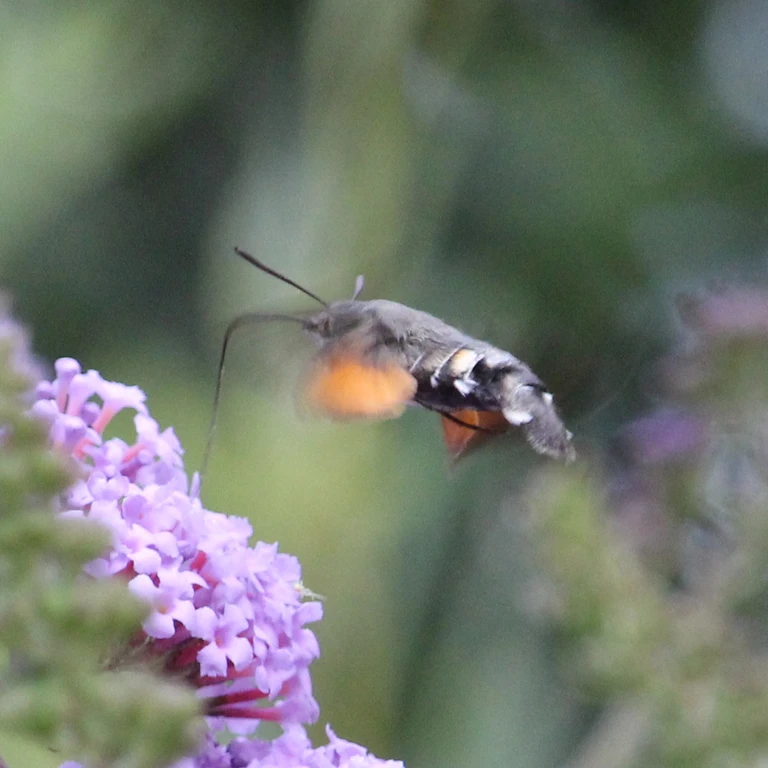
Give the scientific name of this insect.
Macroglossum stellatarum
